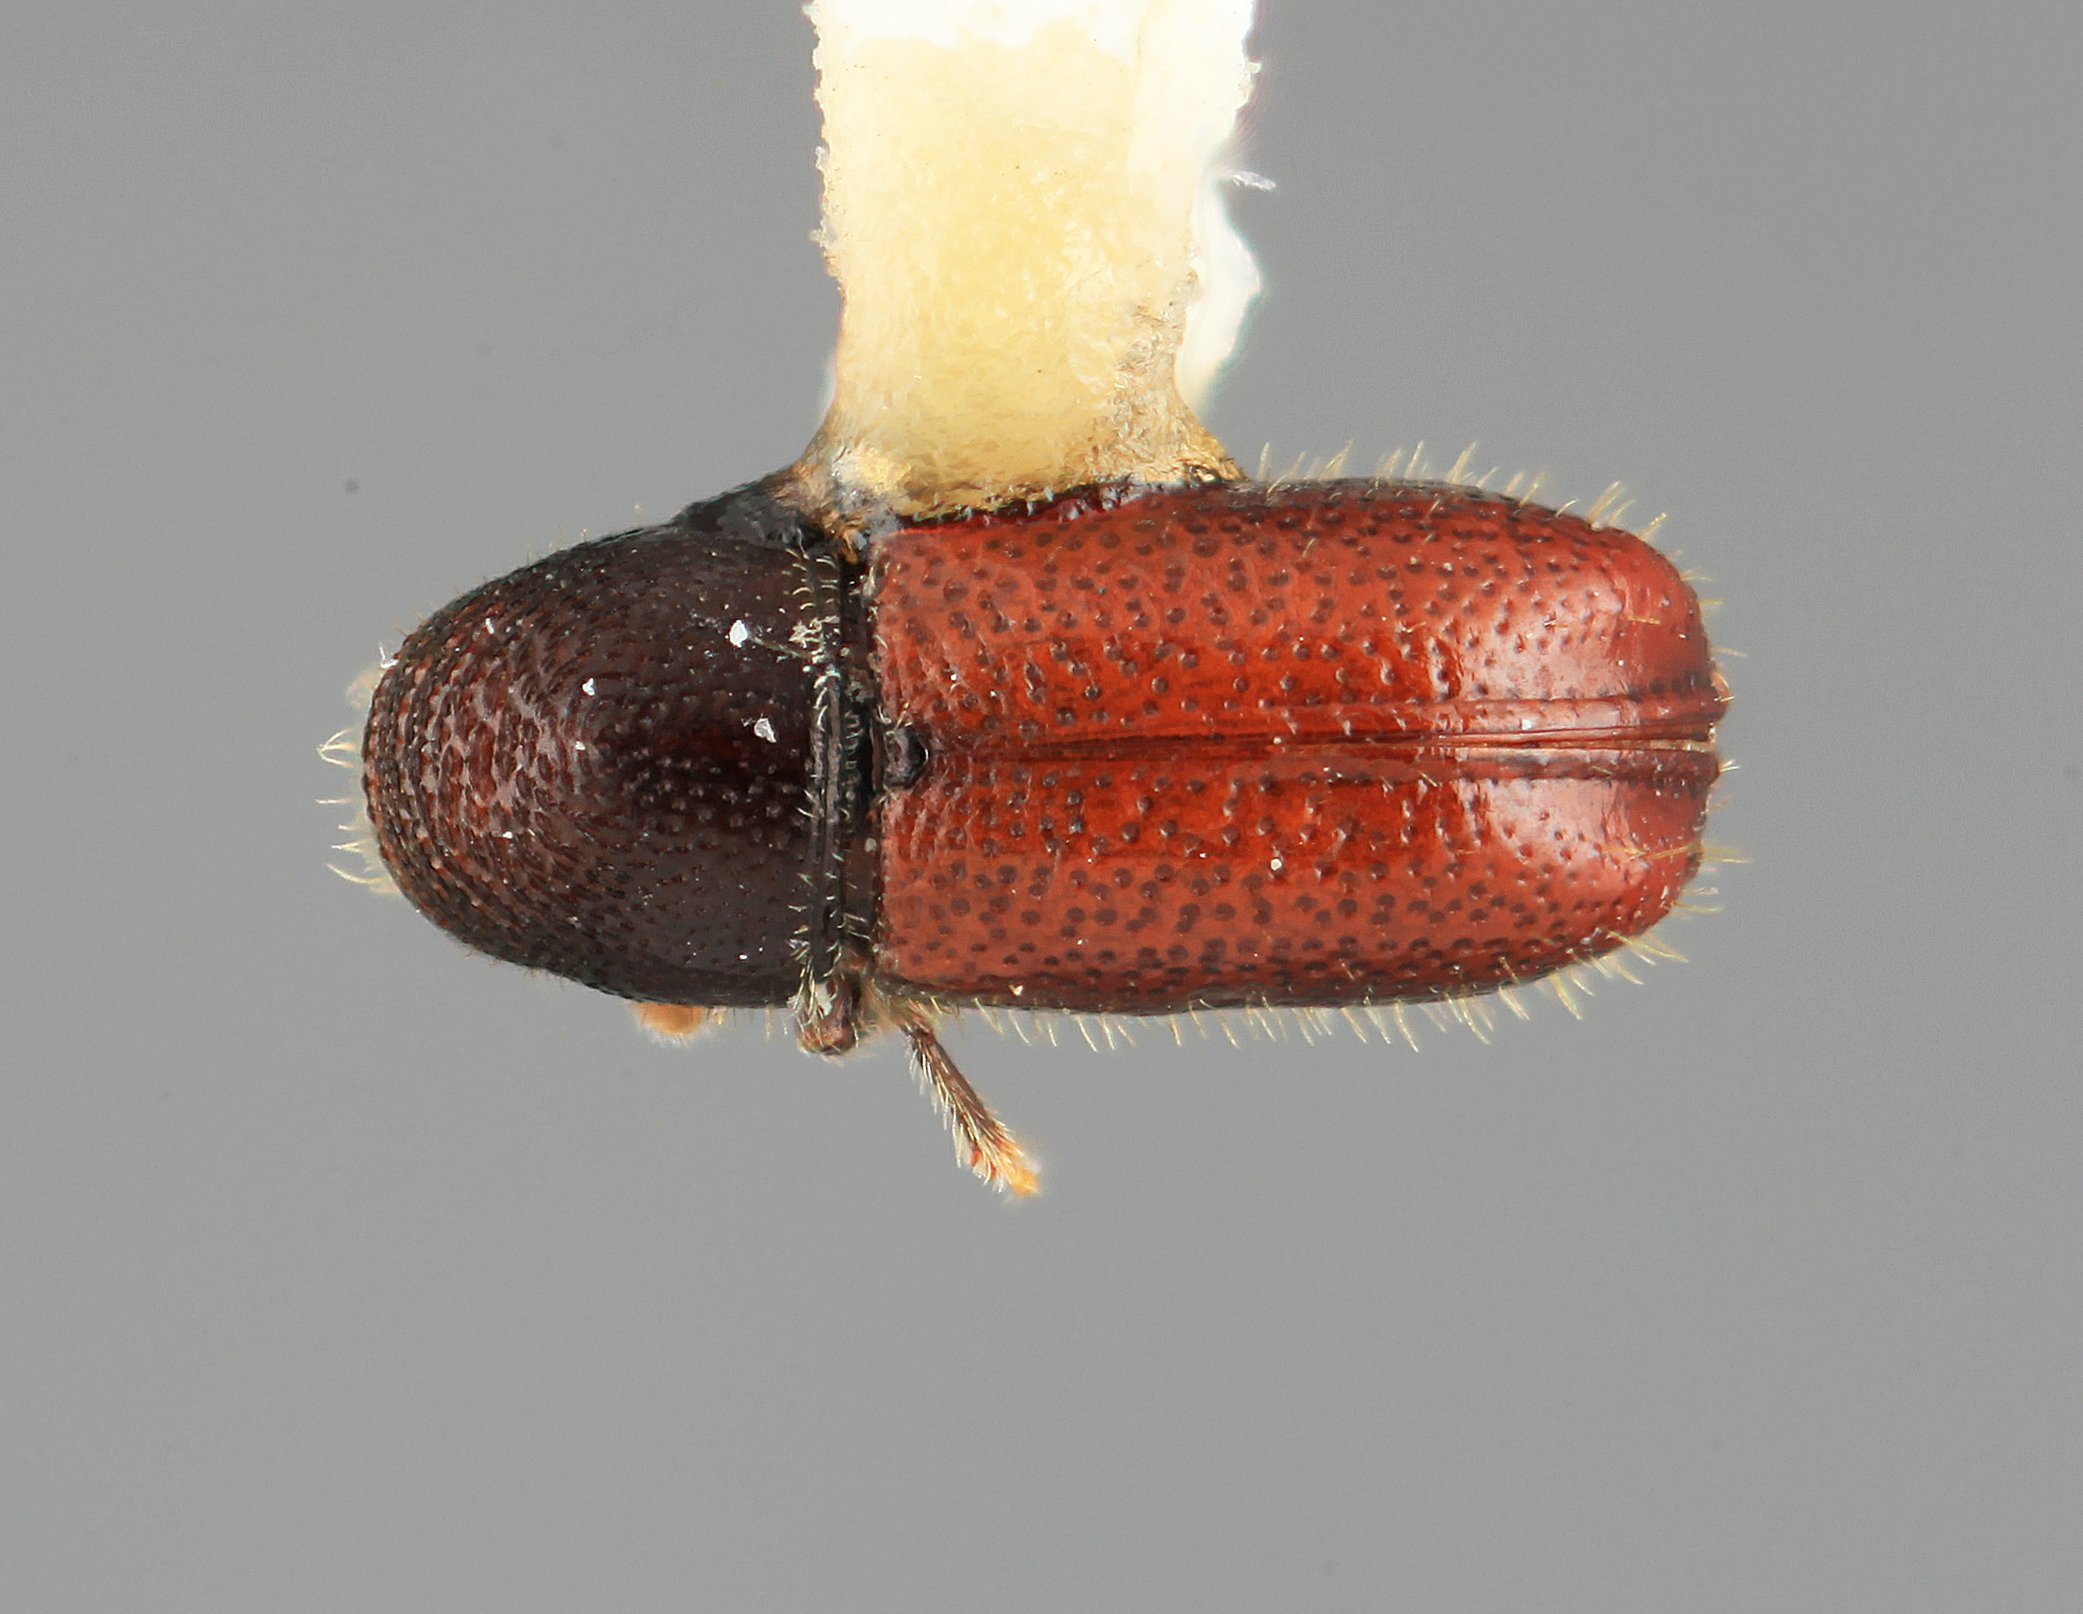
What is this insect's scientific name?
Pityophthorus arceuthobii
